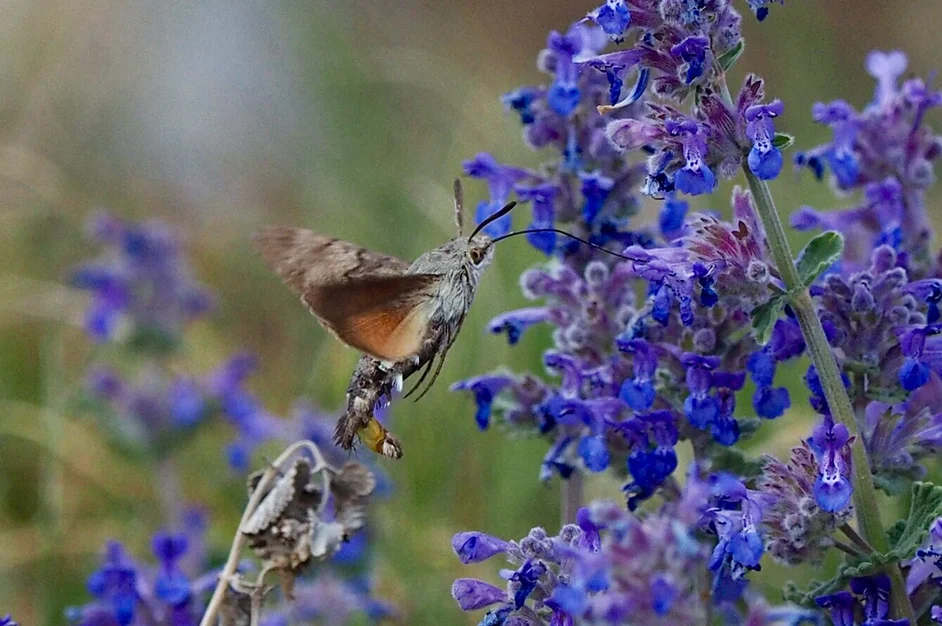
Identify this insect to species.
Macroglossum stellatarum
